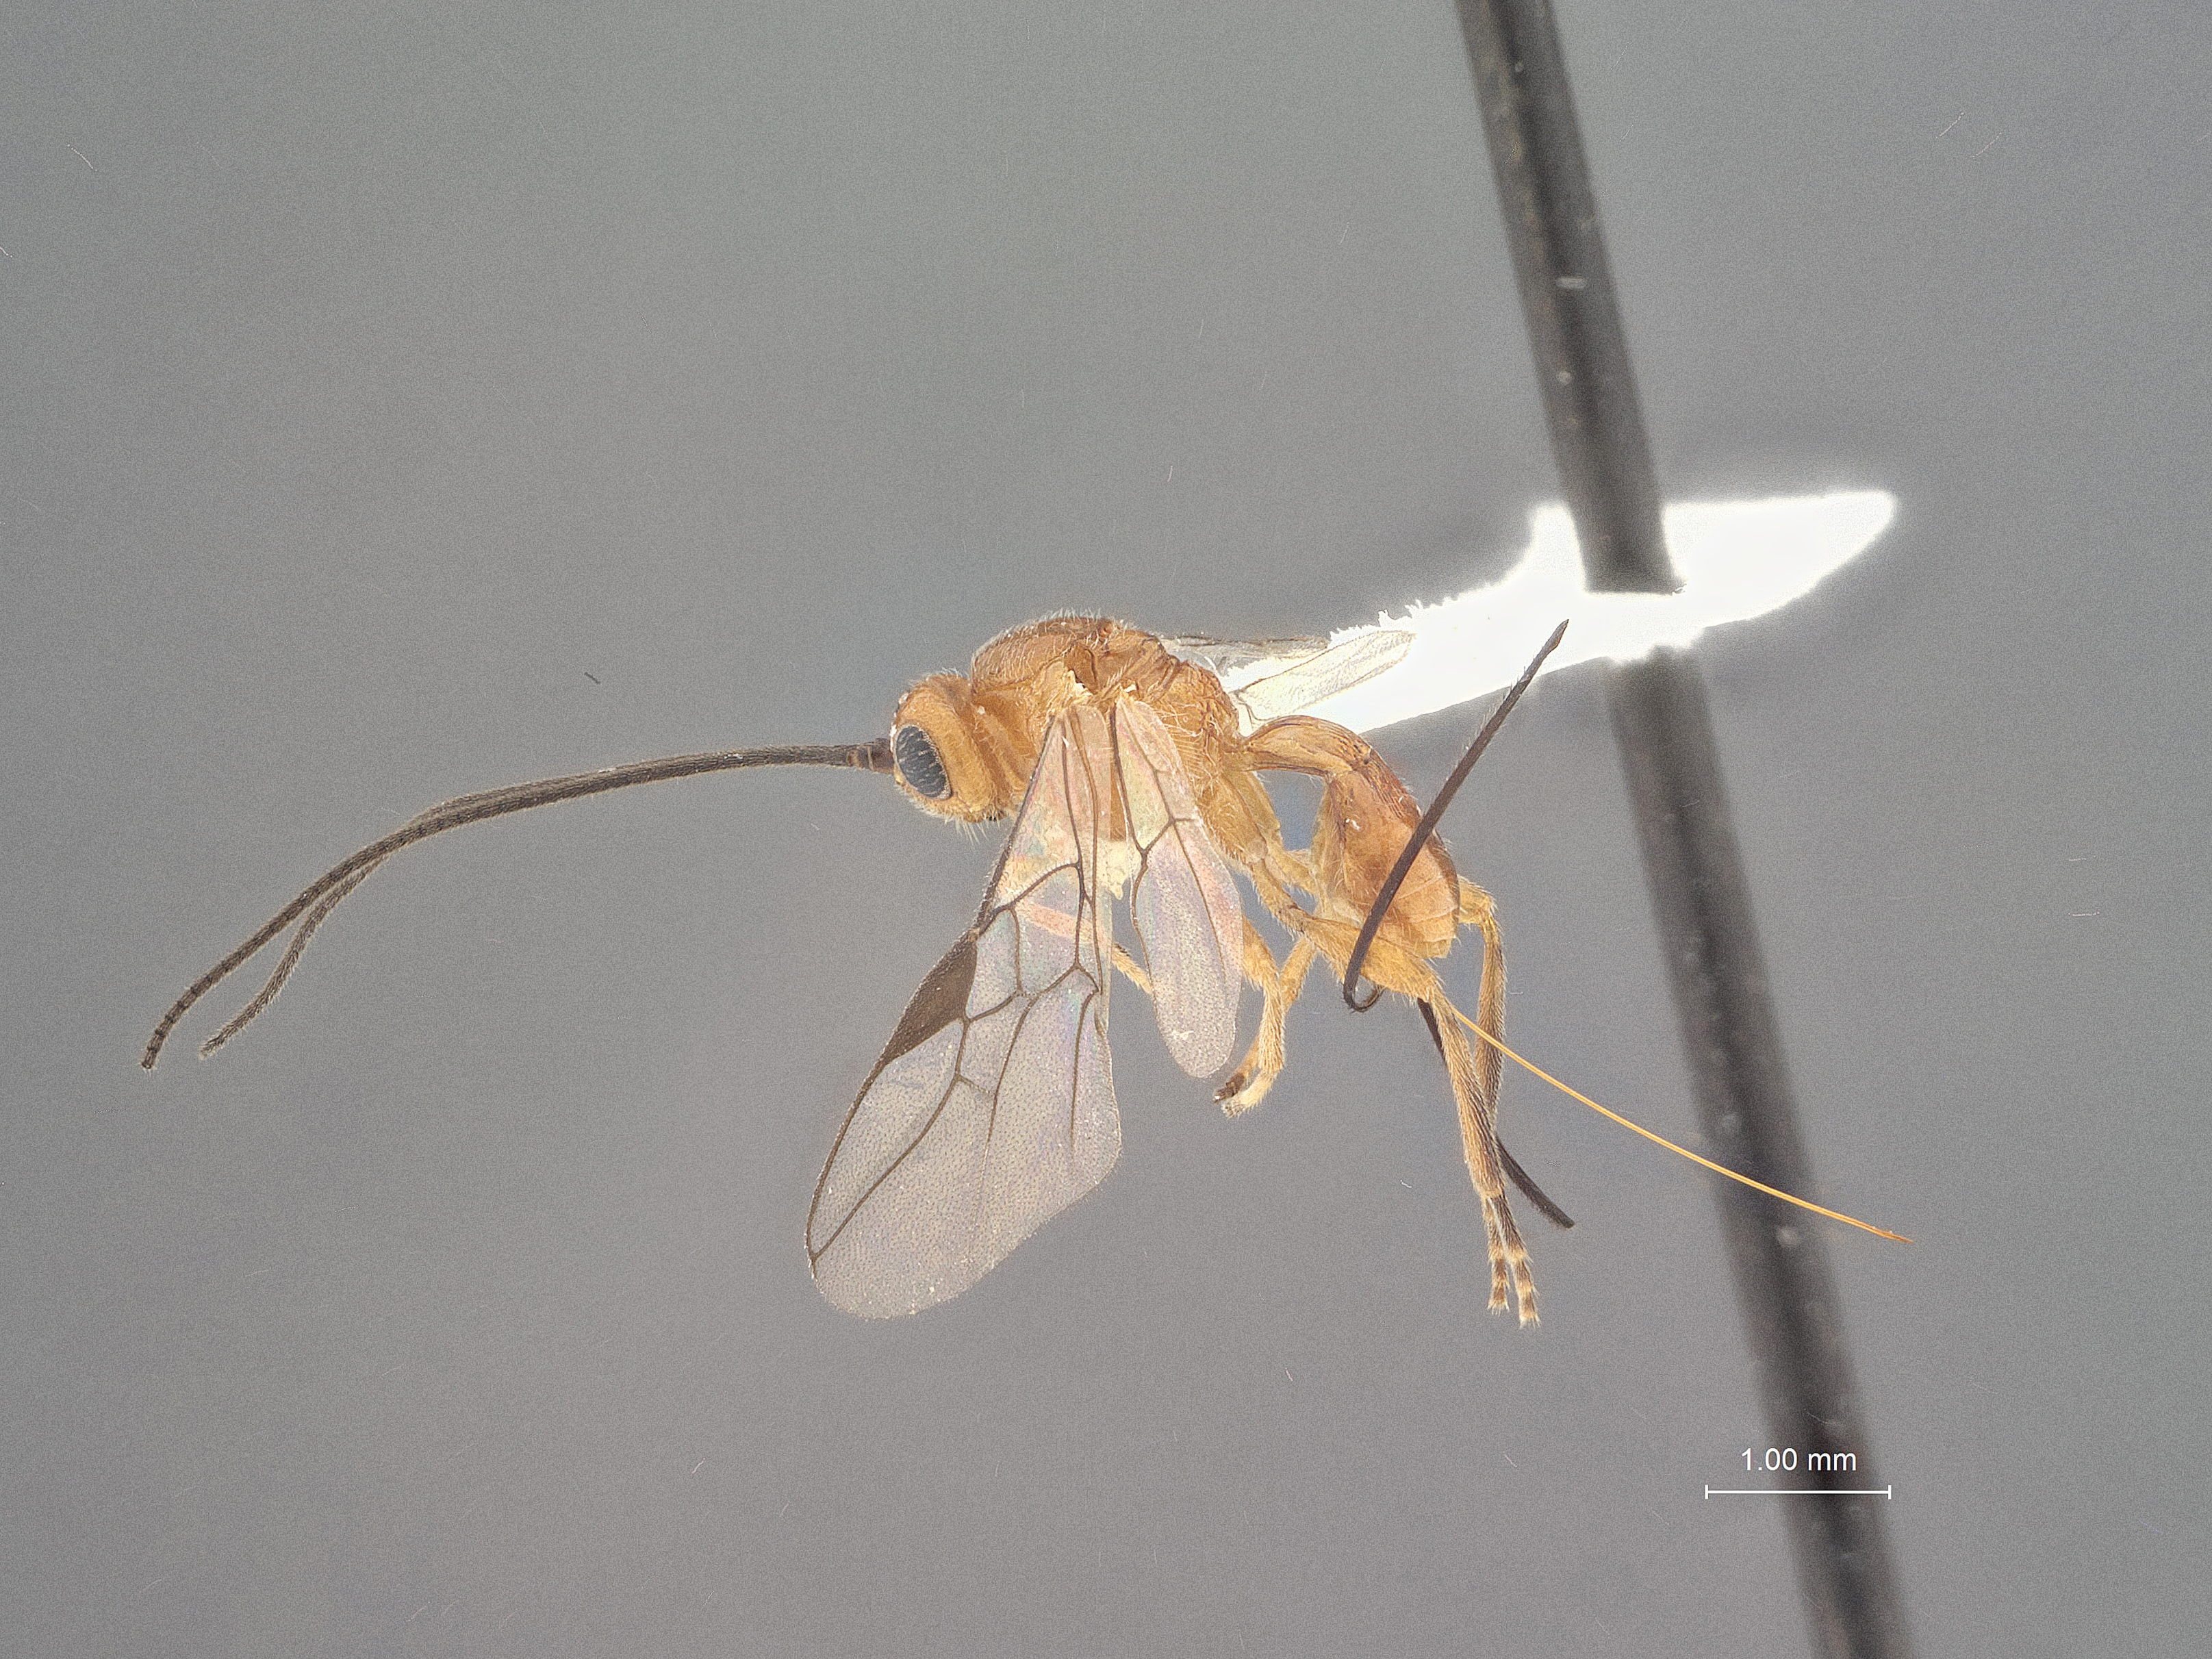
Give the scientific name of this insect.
Biosteres sublaevis
